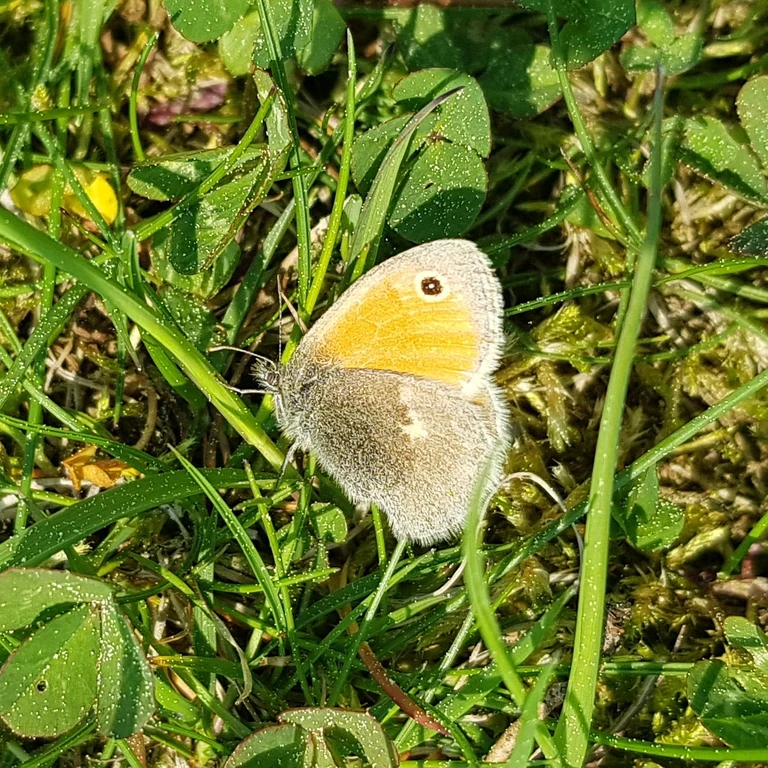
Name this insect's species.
Coenonympha pamphilus
